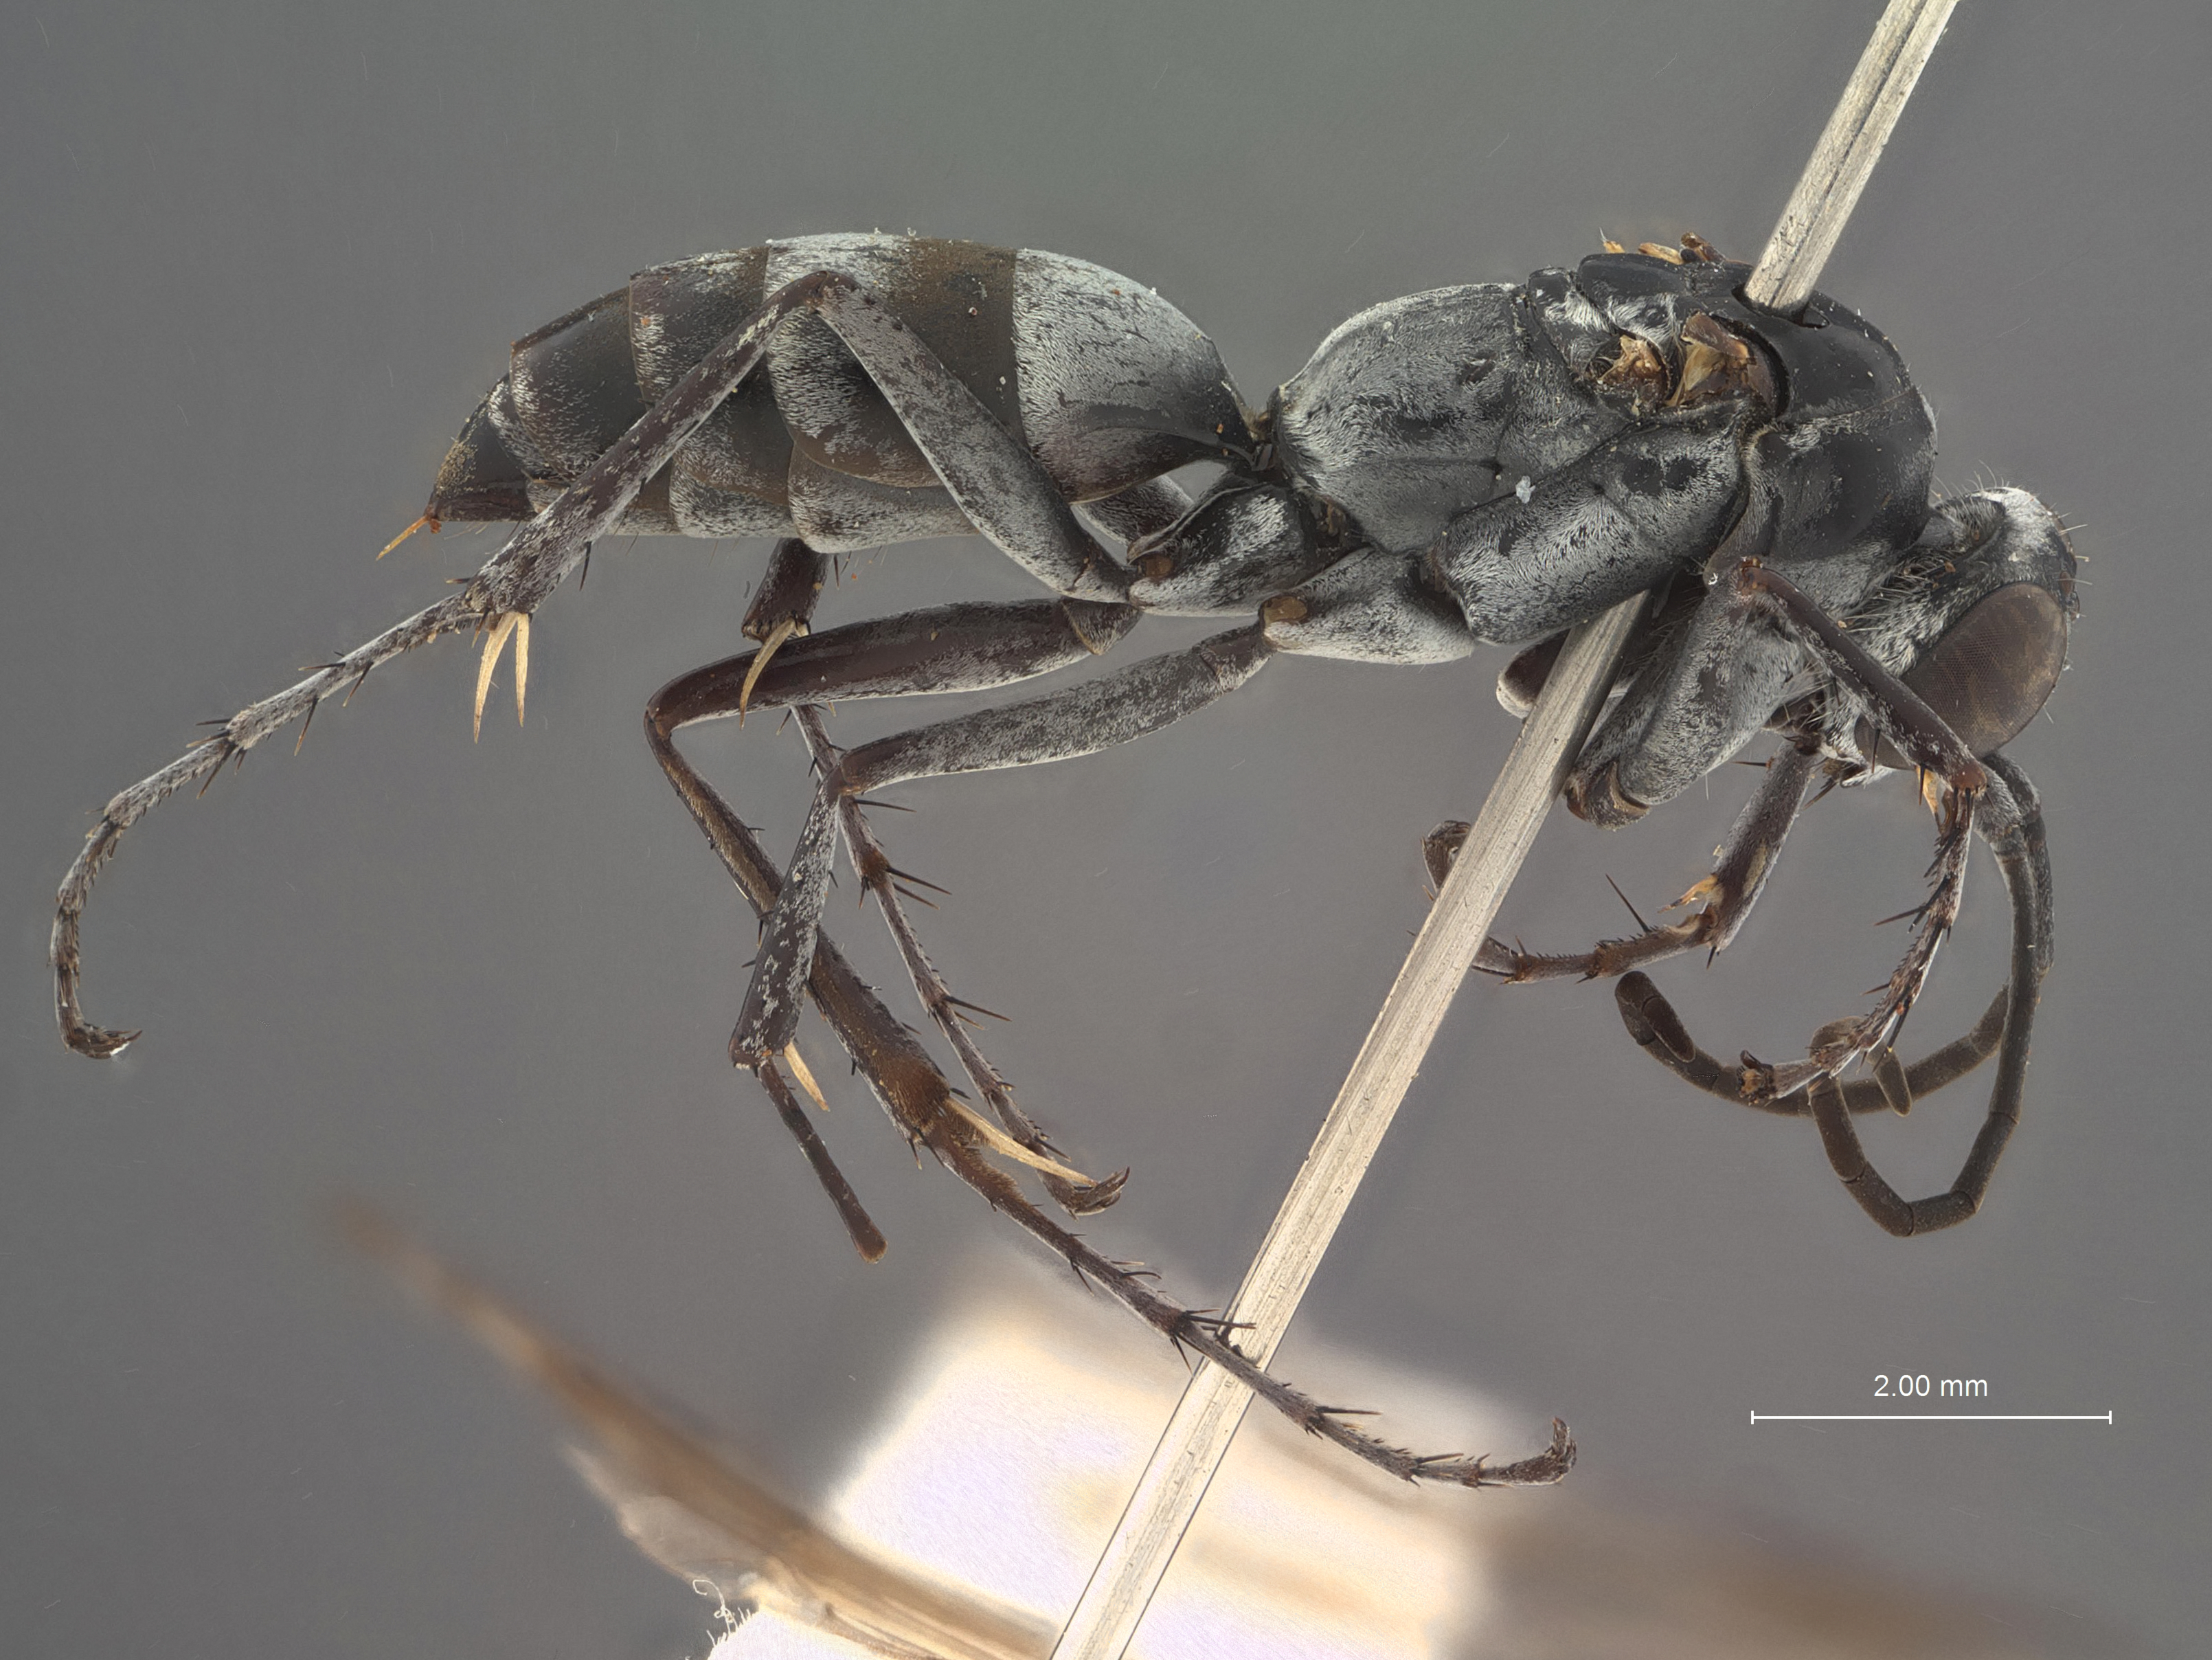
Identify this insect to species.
Anoplius meridianus
